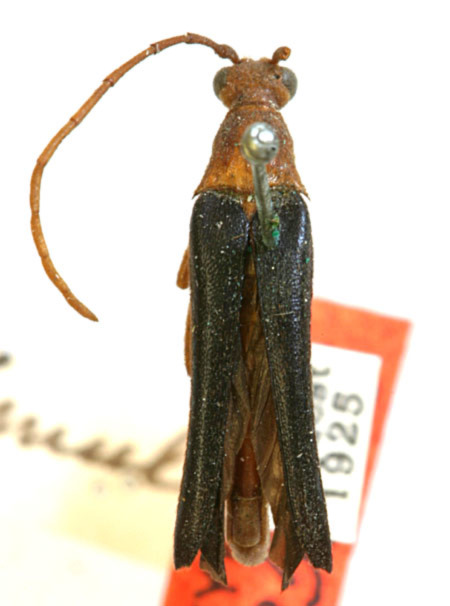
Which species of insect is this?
Strangalia bicolor (also Ophistomis simulans)
